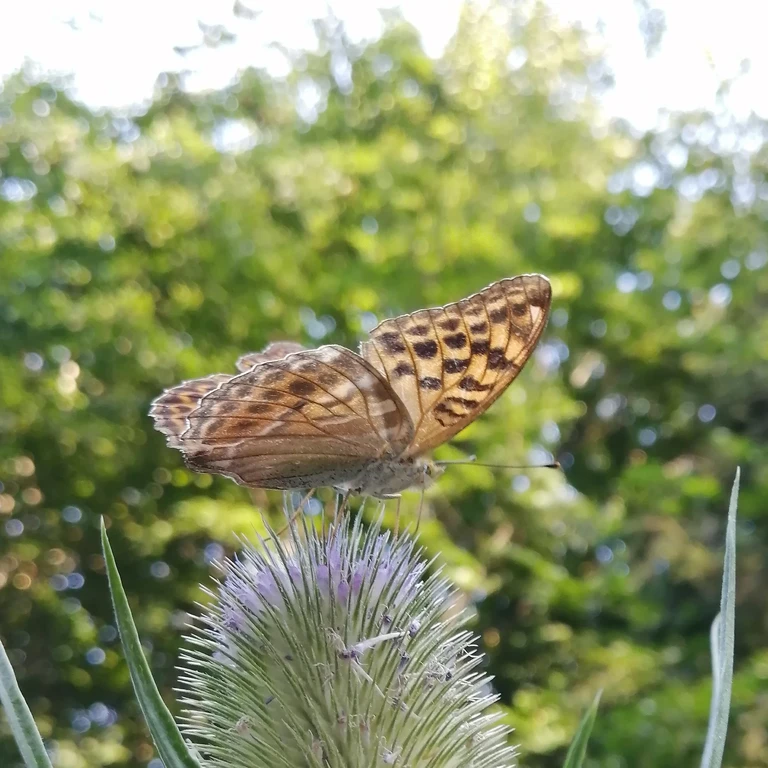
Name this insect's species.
Argynnis paphia
